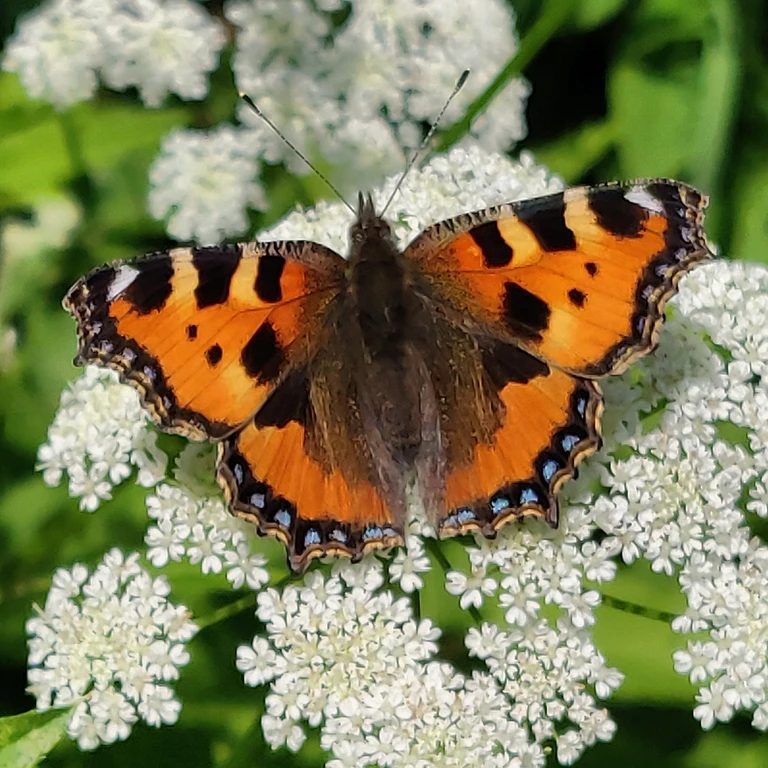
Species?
Aglais urticae
